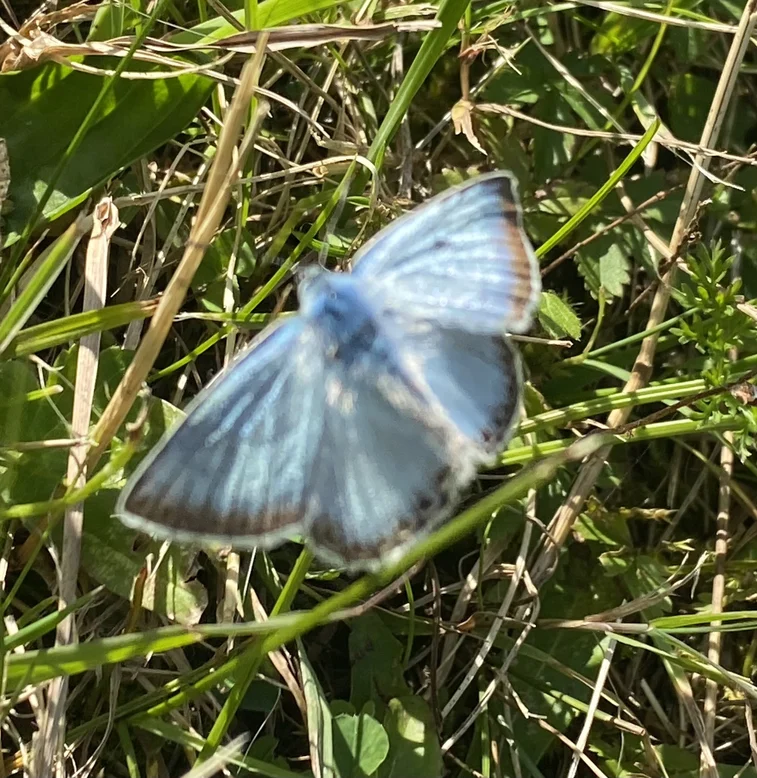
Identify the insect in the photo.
Lysandra coridon
